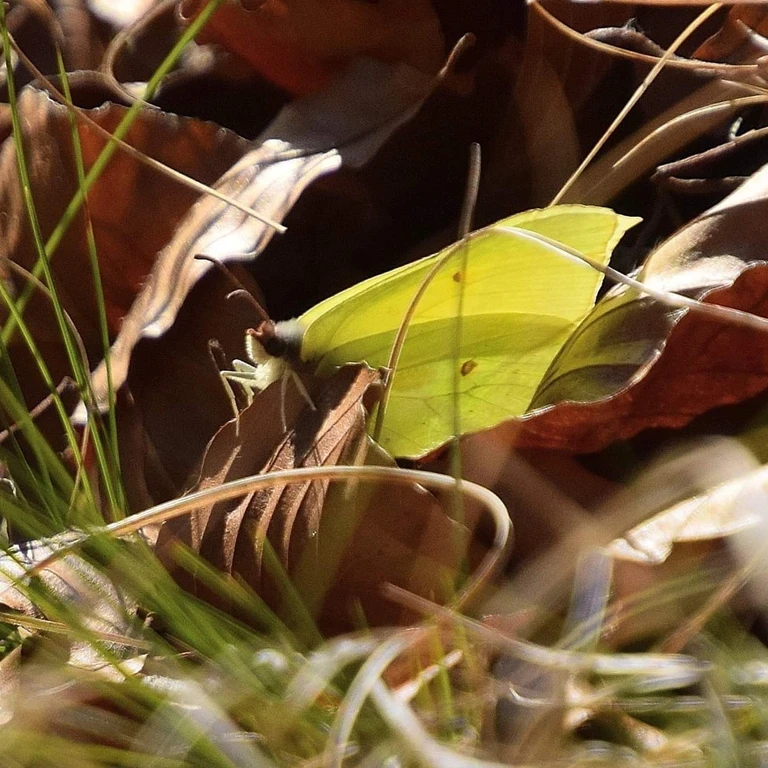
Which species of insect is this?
Gonepteryx rhamni
